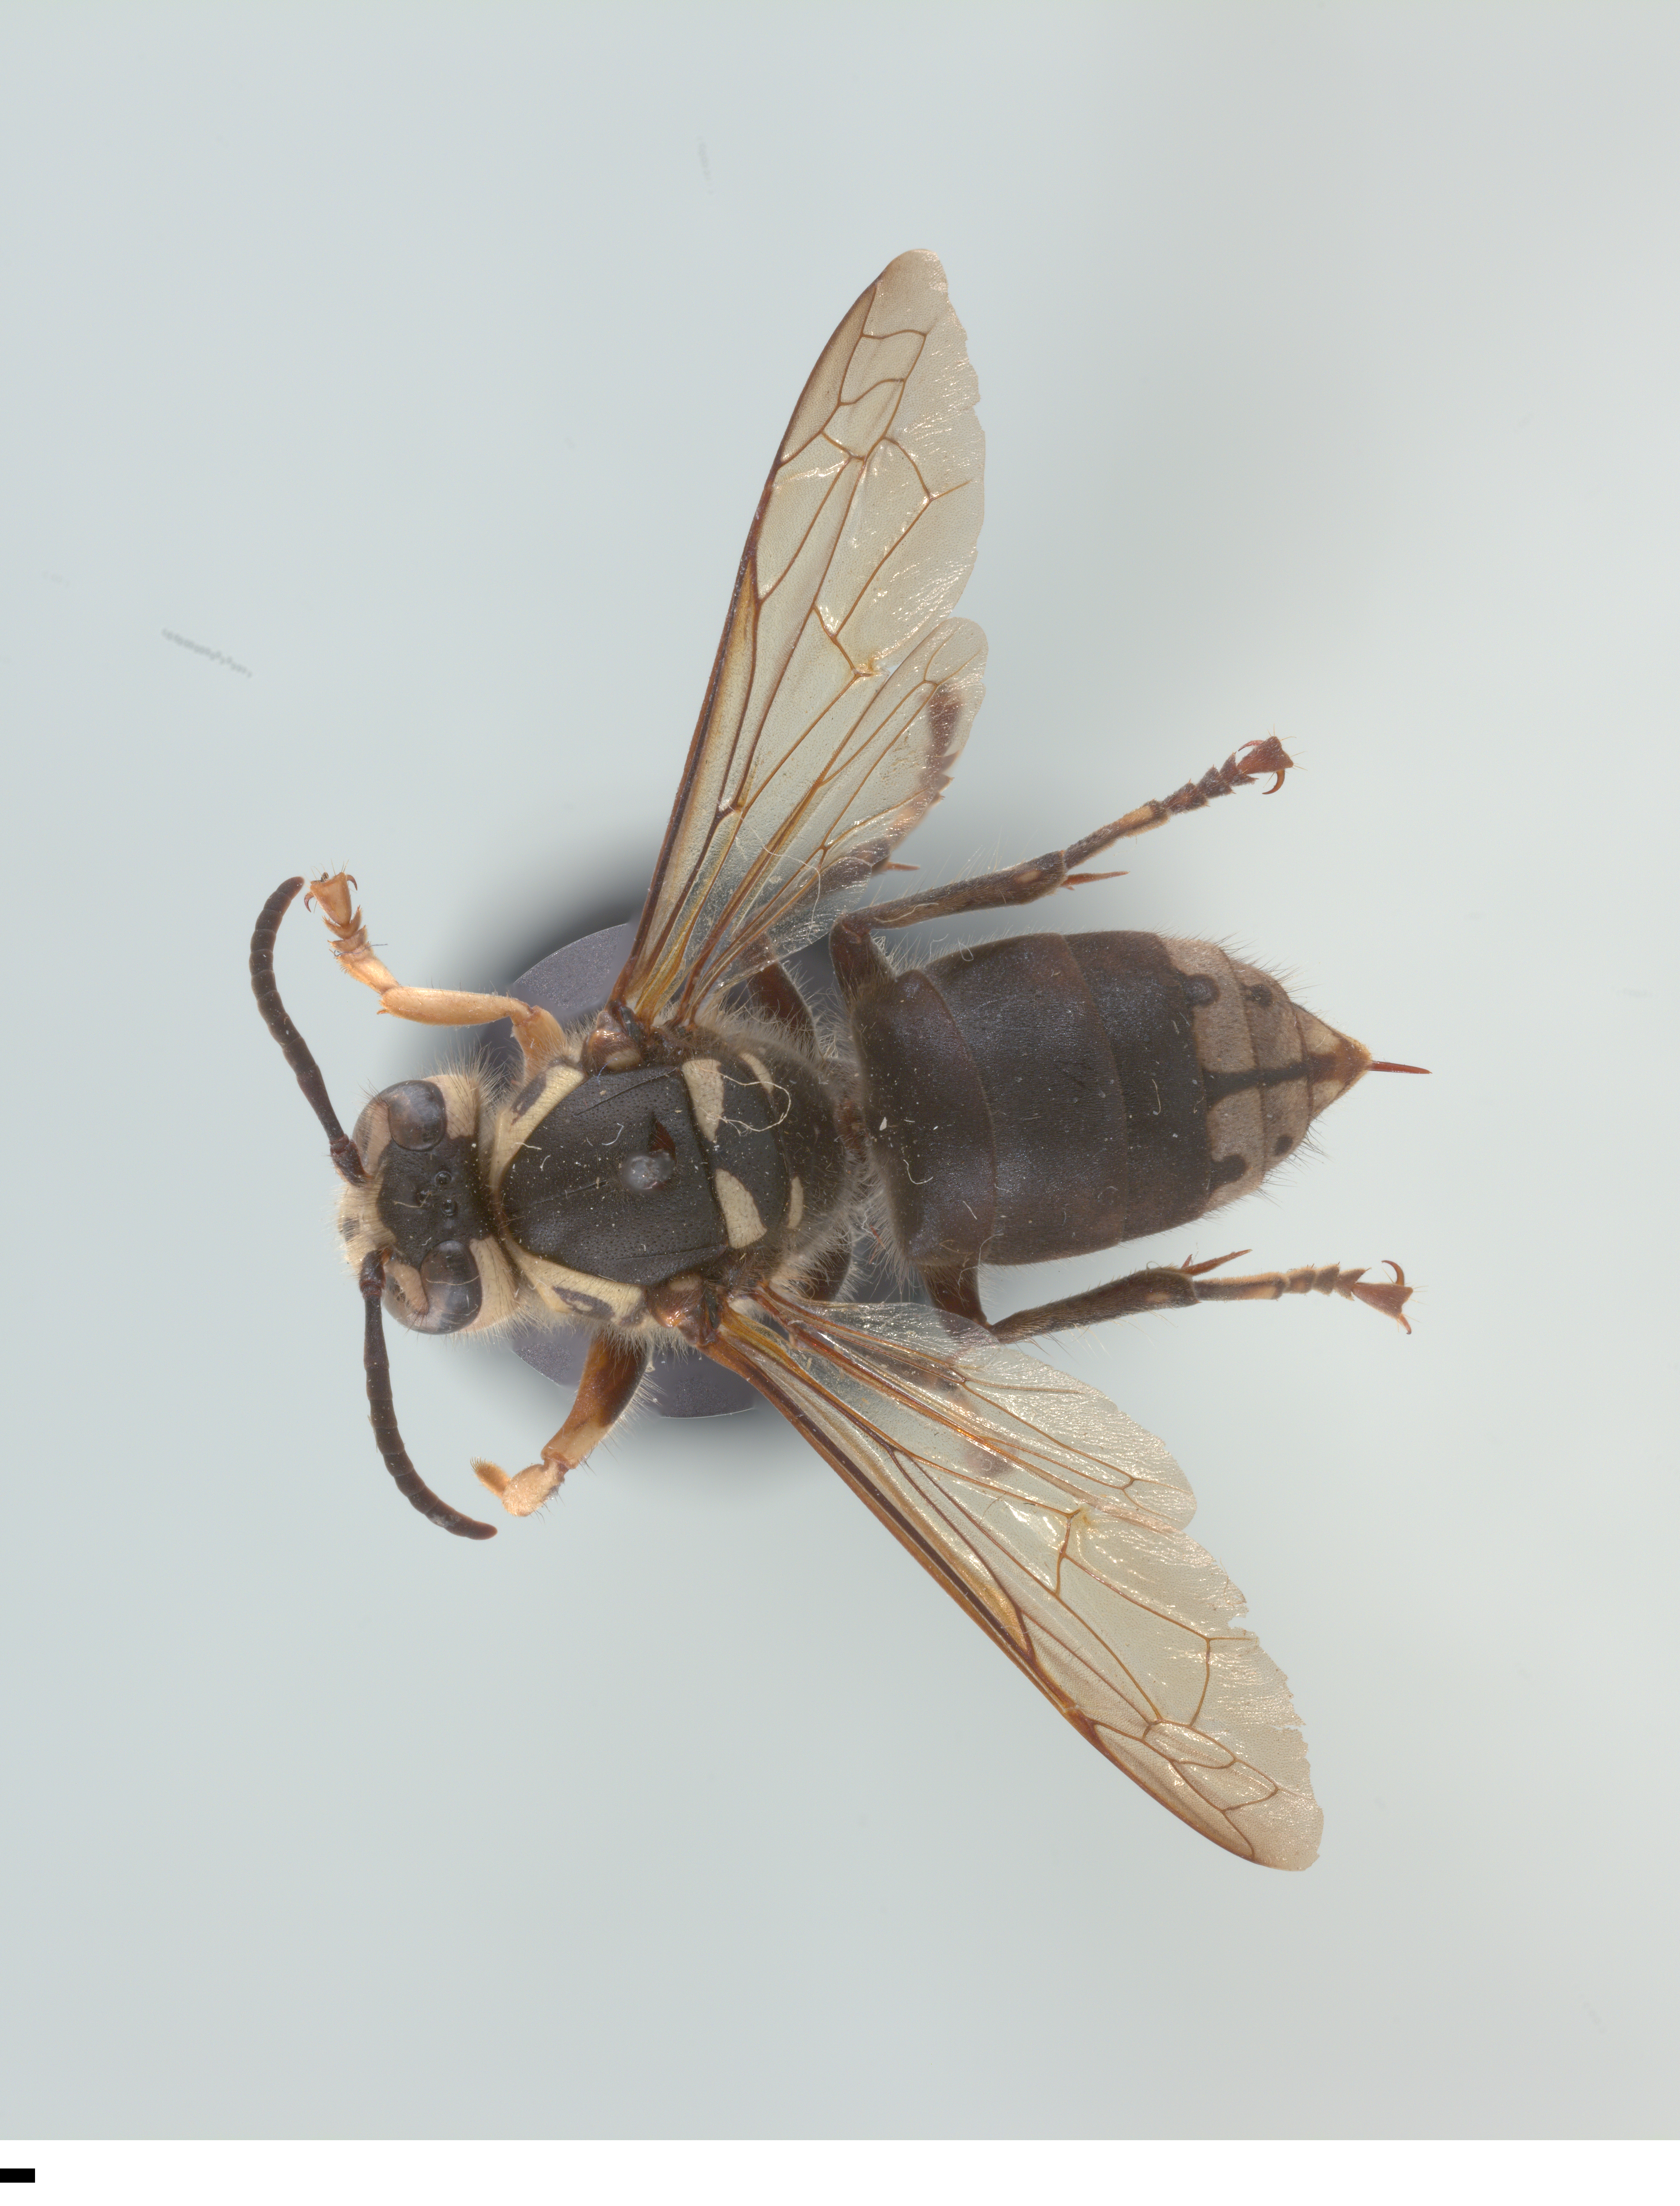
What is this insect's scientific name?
Dolichovespula maculata
